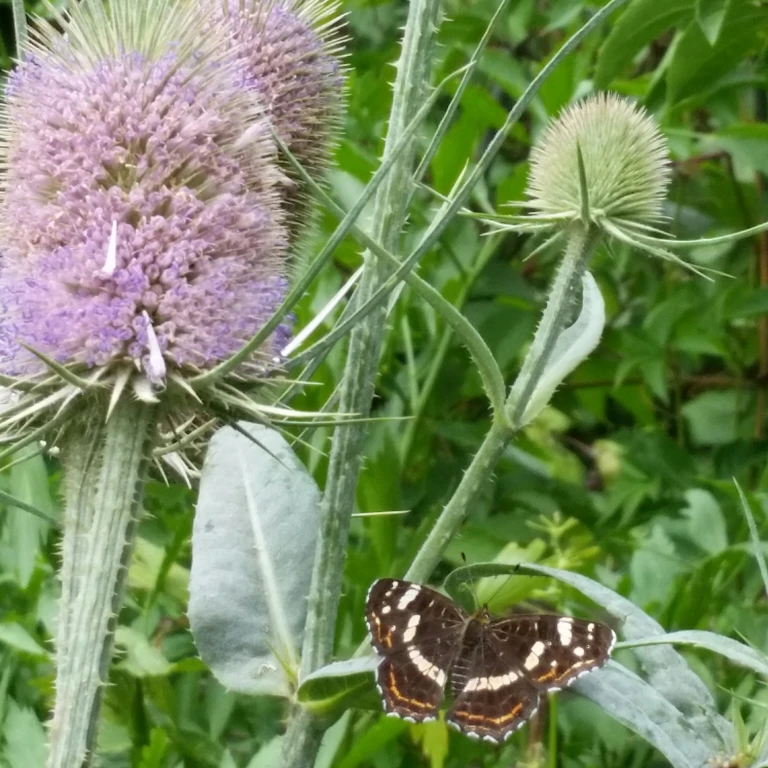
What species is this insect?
Araschnia levana
